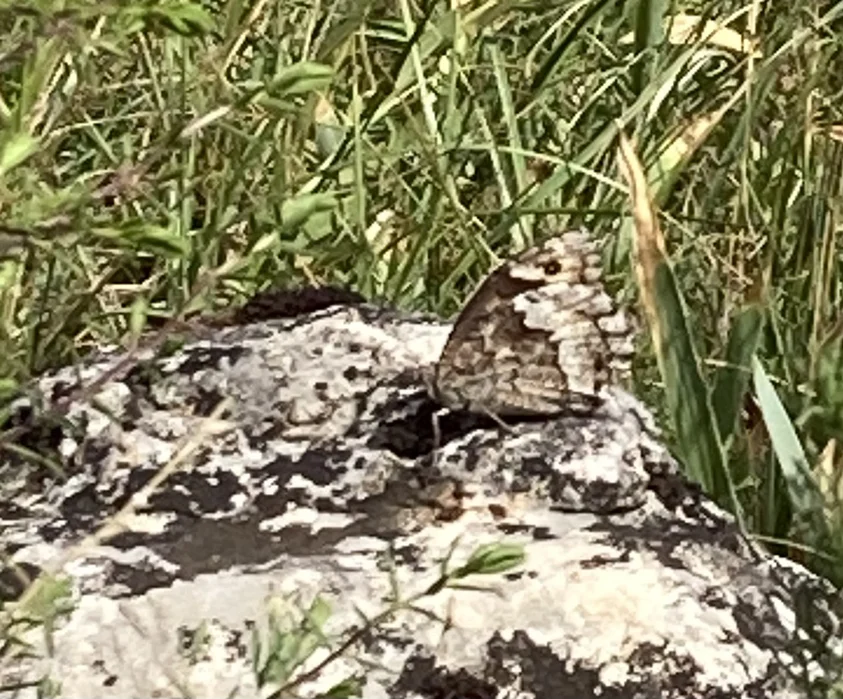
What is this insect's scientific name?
Brintesia circe
